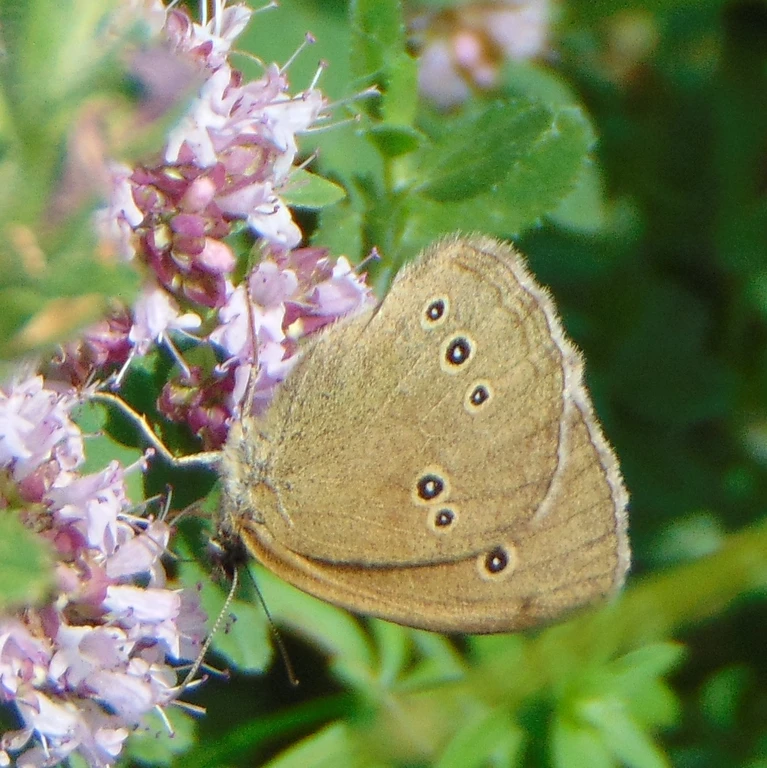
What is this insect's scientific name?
Aphantopus hyperantus
